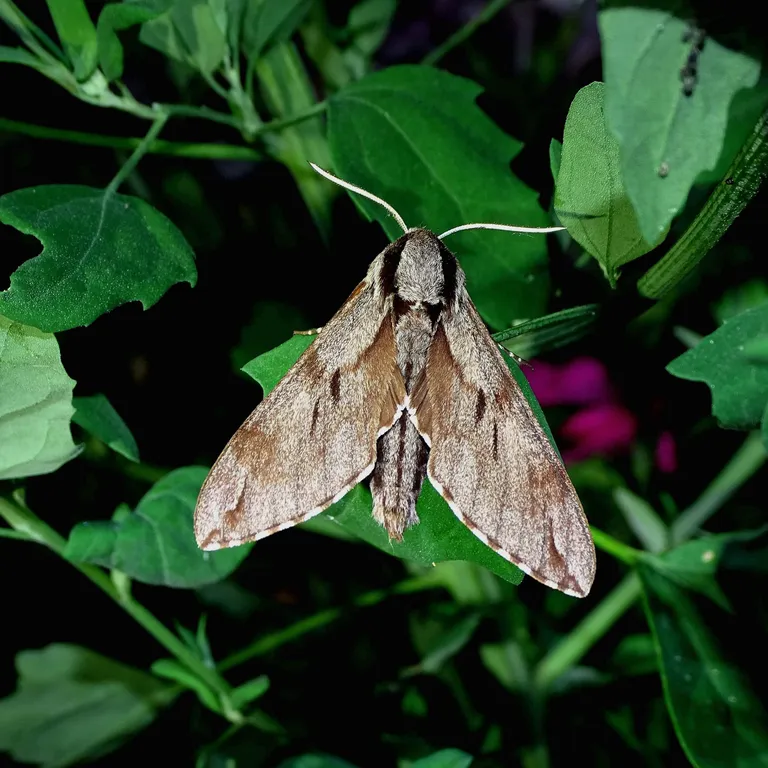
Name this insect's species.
Sphinx pinastri
